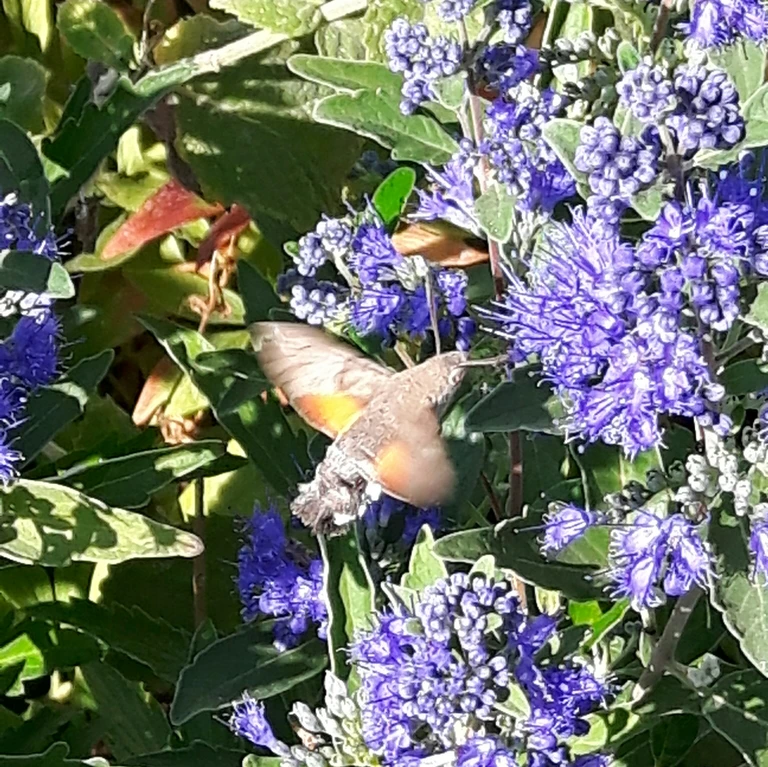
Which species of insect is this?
Macroglossum stellatarum
